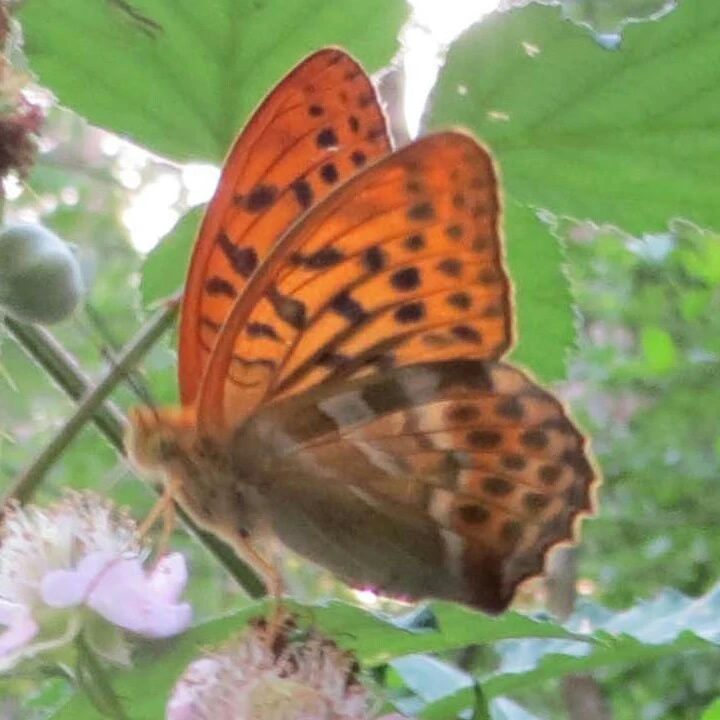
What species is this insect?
Argynnis paphia
